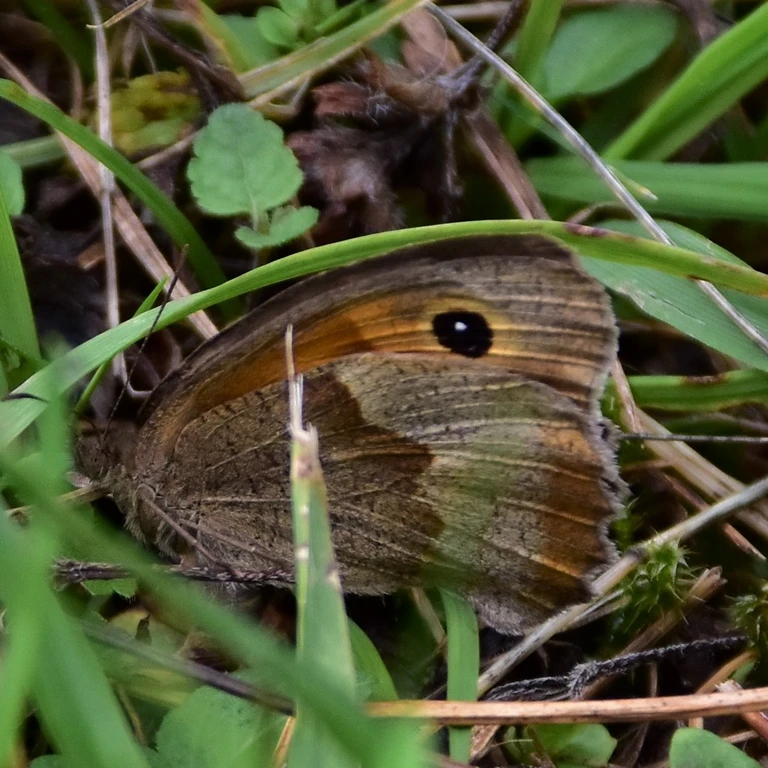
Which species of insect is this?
Maniola jurtina
